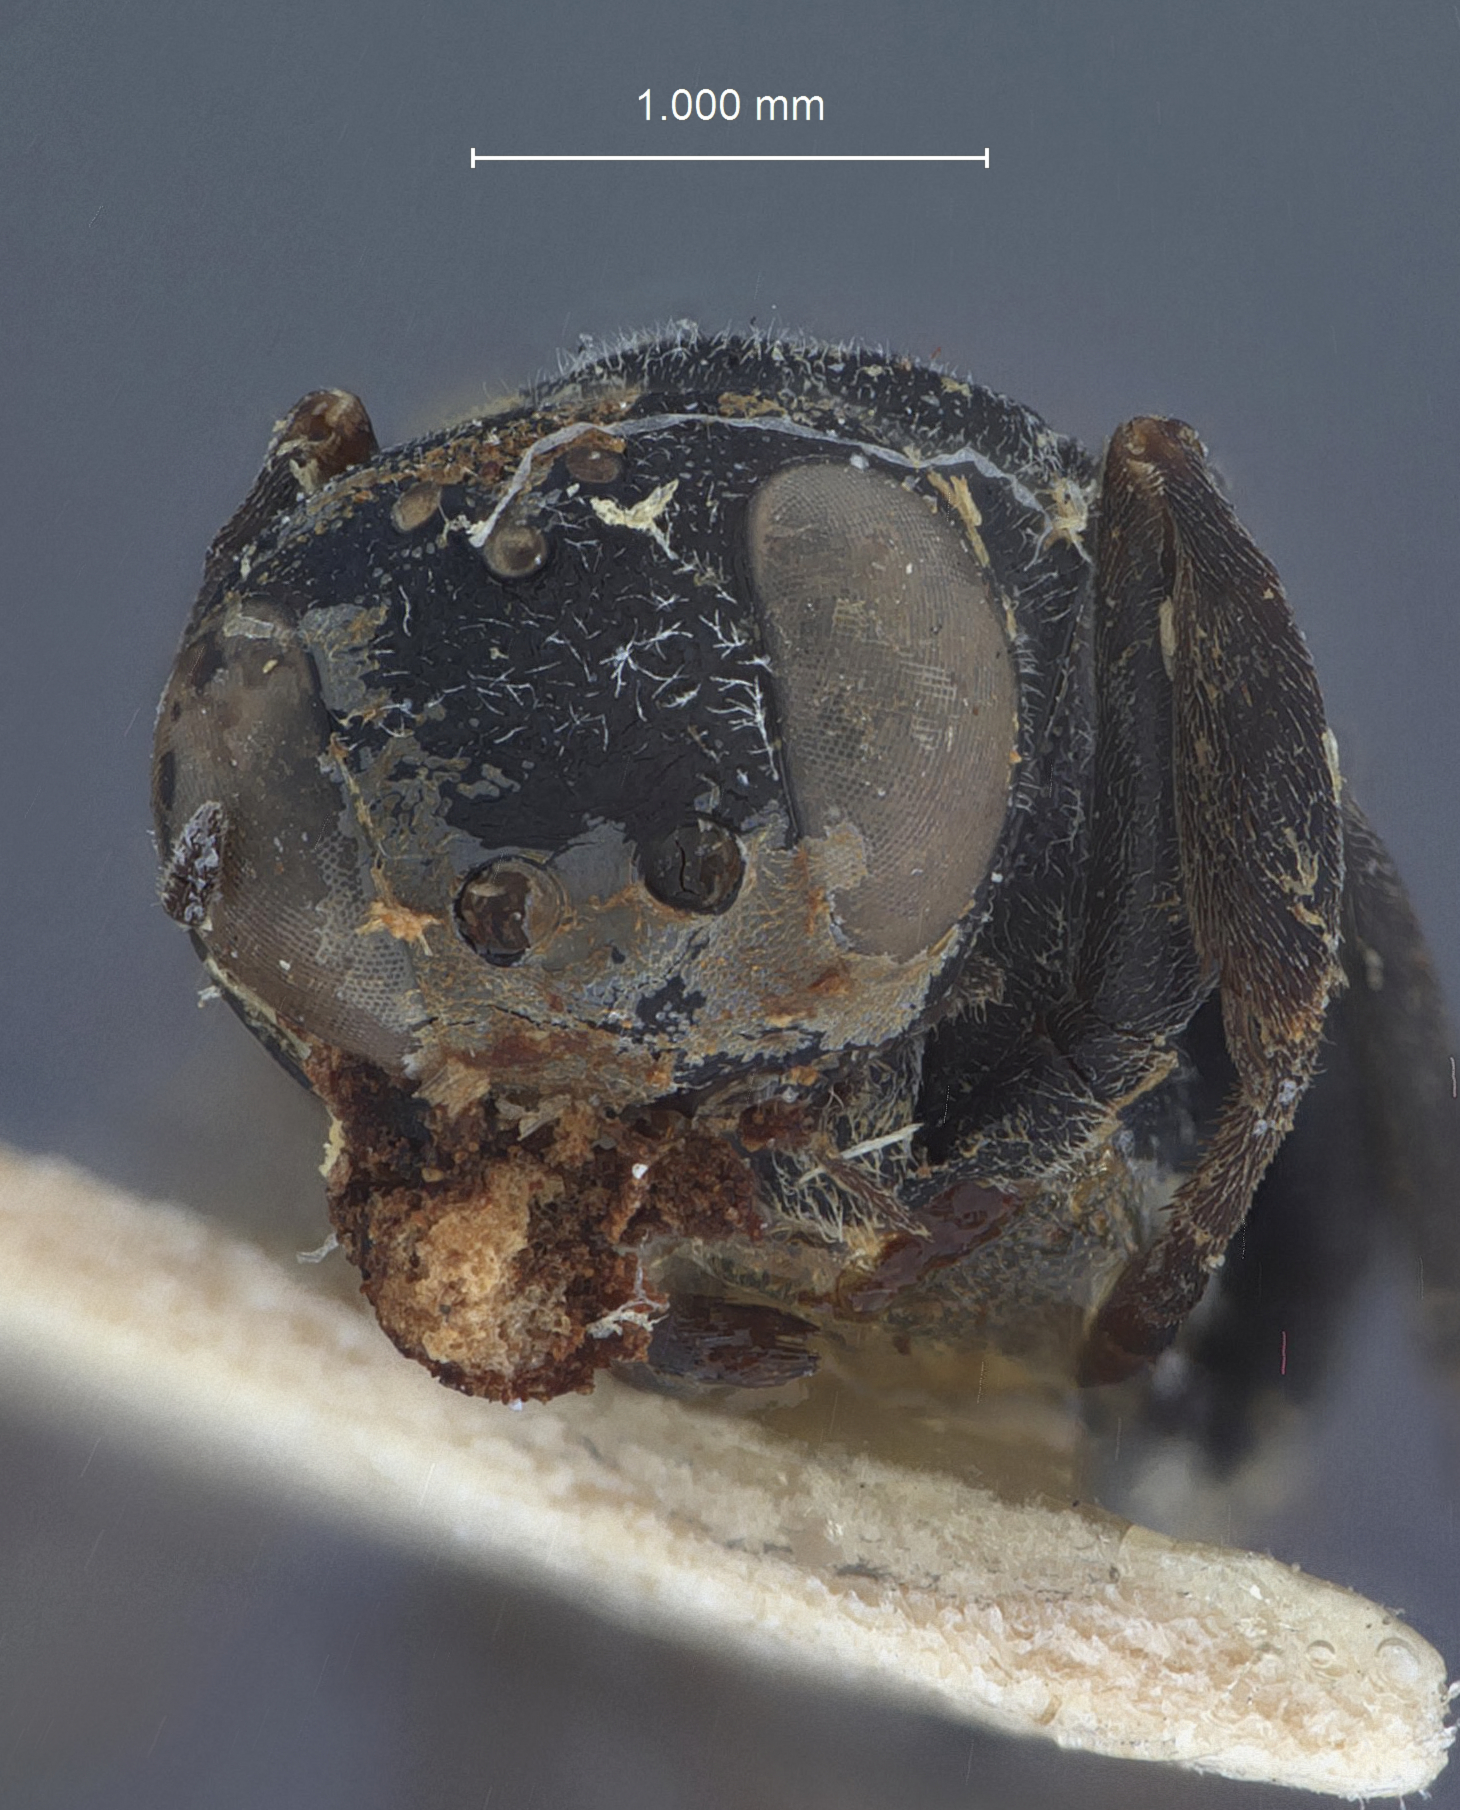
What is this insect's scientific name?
Xylophruridea agrili
